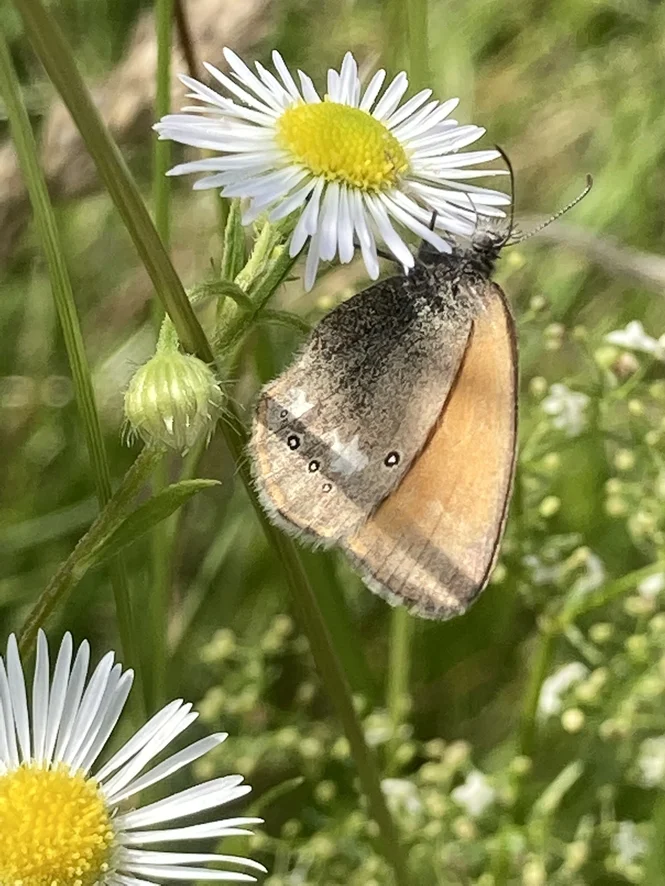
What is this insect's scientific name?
Coenonympha glycerion (also Coenonympha iphis)
